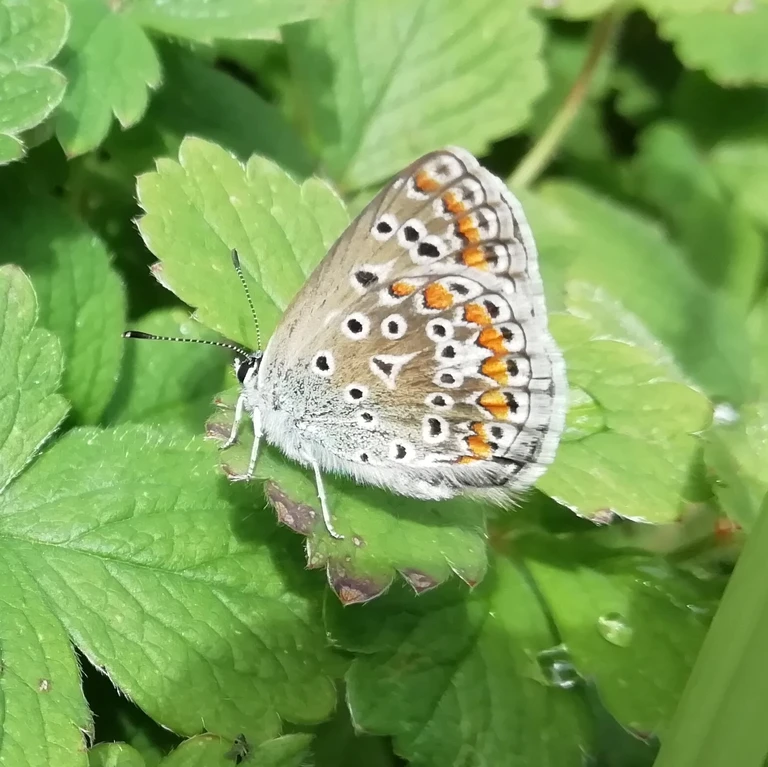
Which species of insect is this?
Polyommatus icarus
